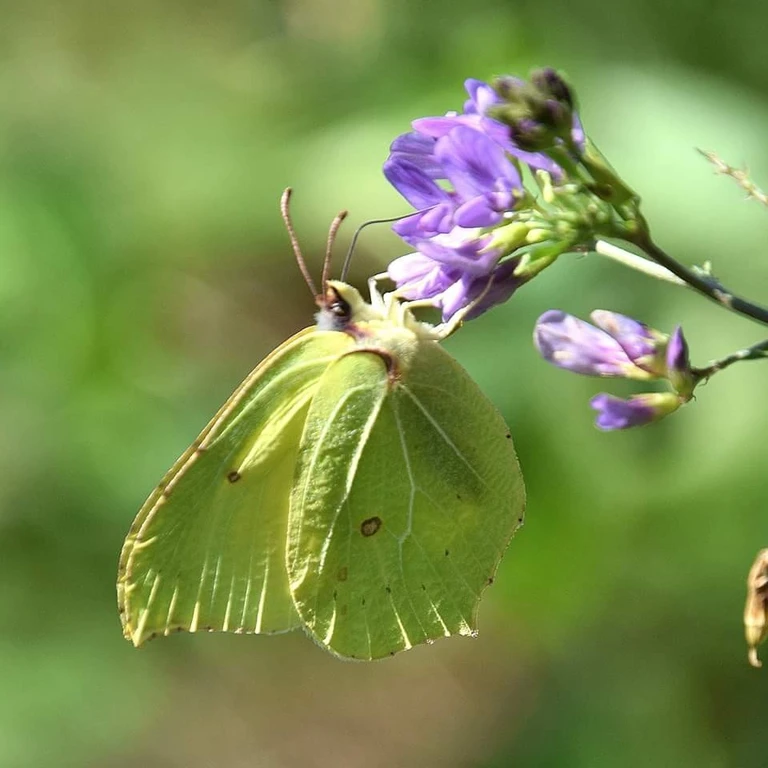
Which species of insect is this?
Gonepteryx rhamni
